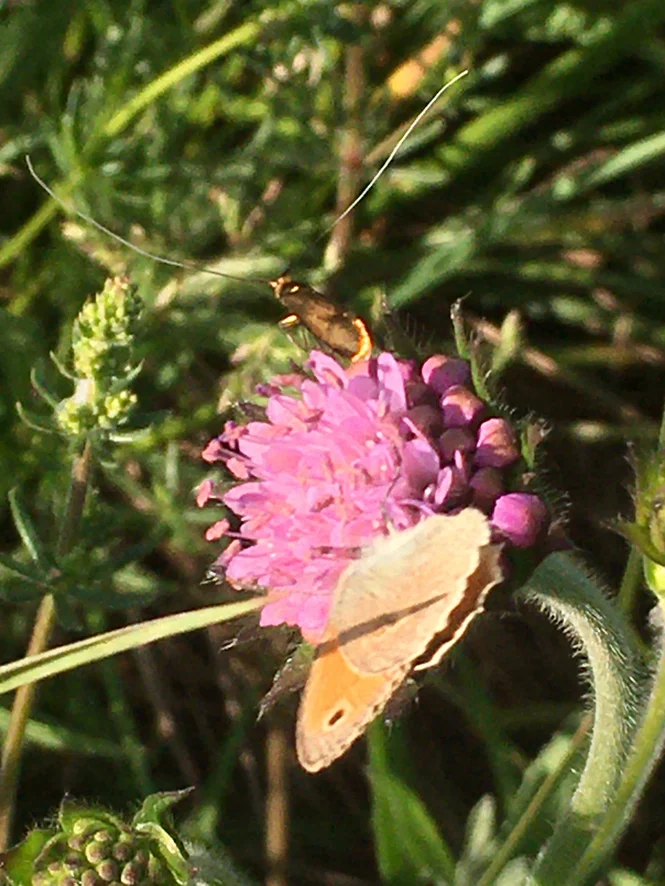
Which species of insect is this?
Coenonympha pamphilus
